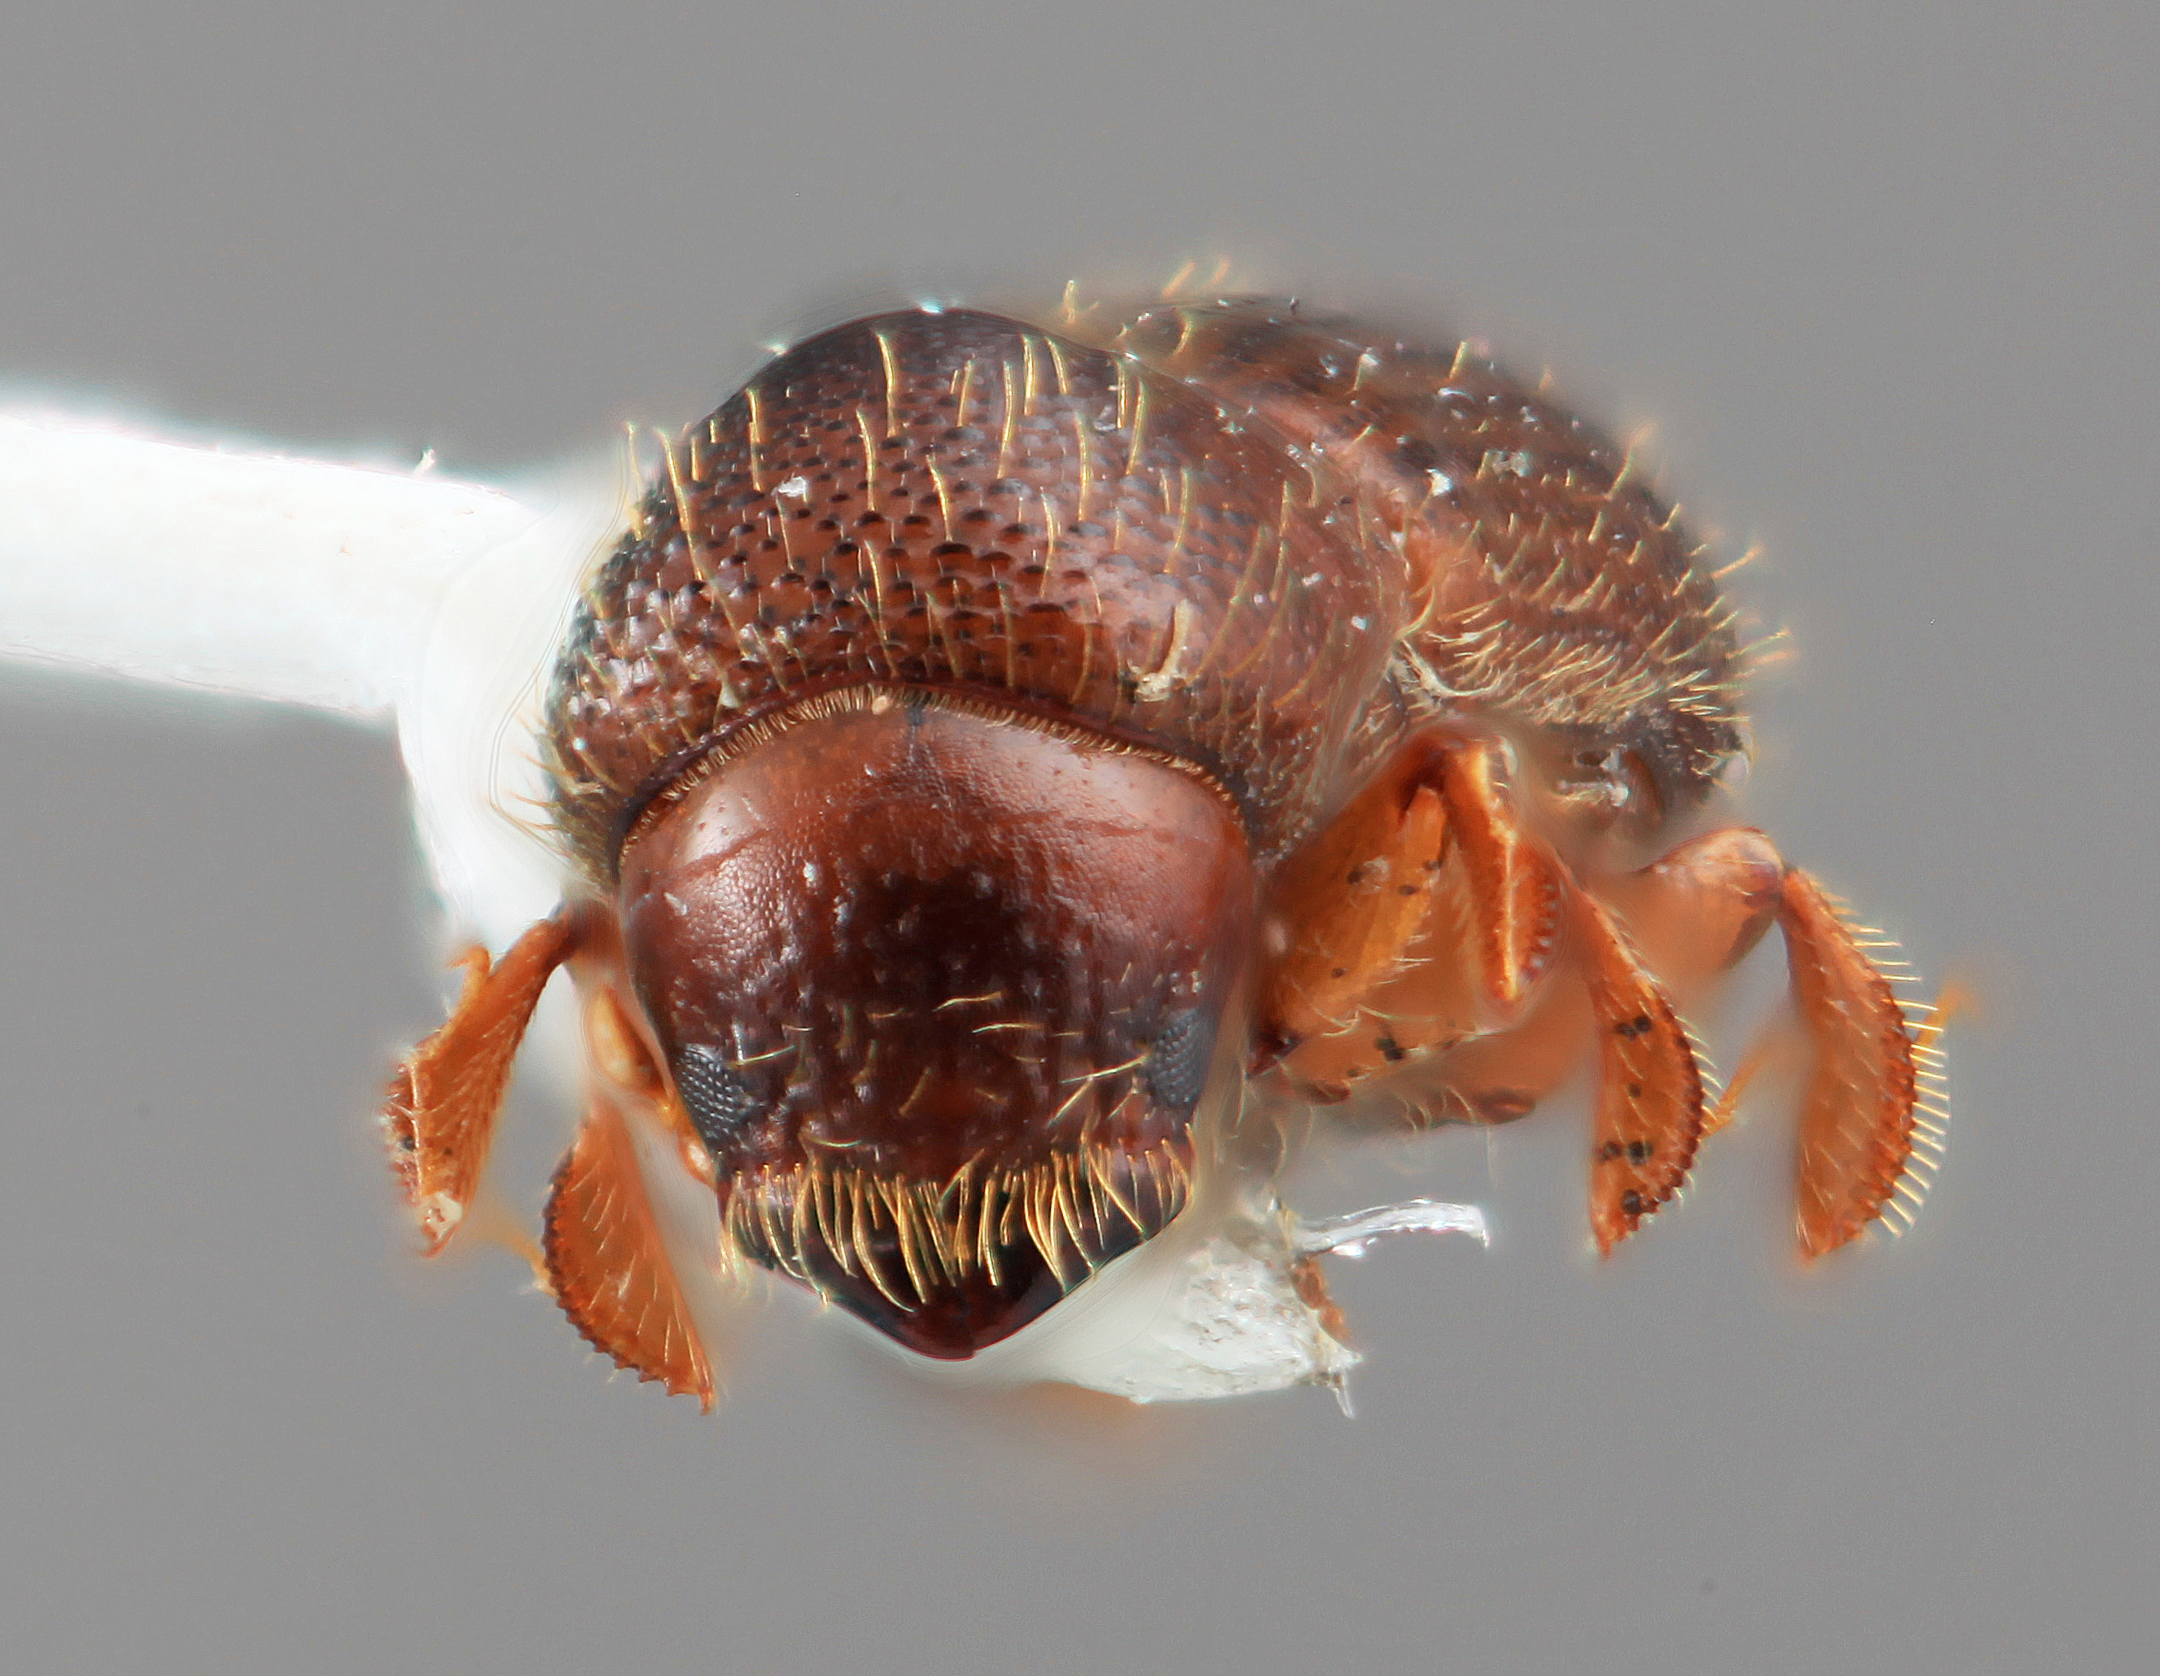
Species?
Xyleborus araguensis
